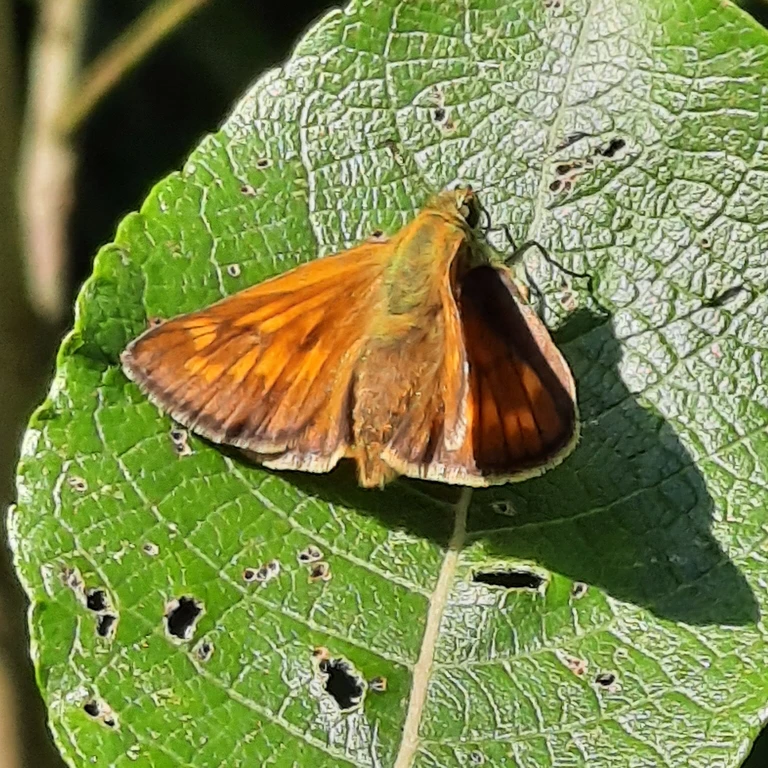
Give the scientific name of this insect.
Ochlodes sylvanus (also Ochlodes venata)
